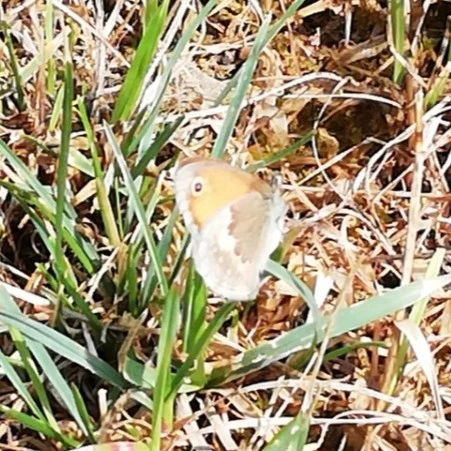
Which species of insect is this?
Coenonympha pamphilus
